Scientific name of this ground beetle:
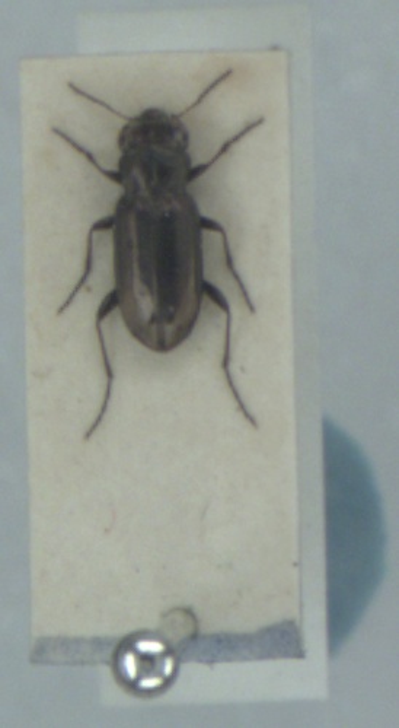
Notiophilus substriatus
